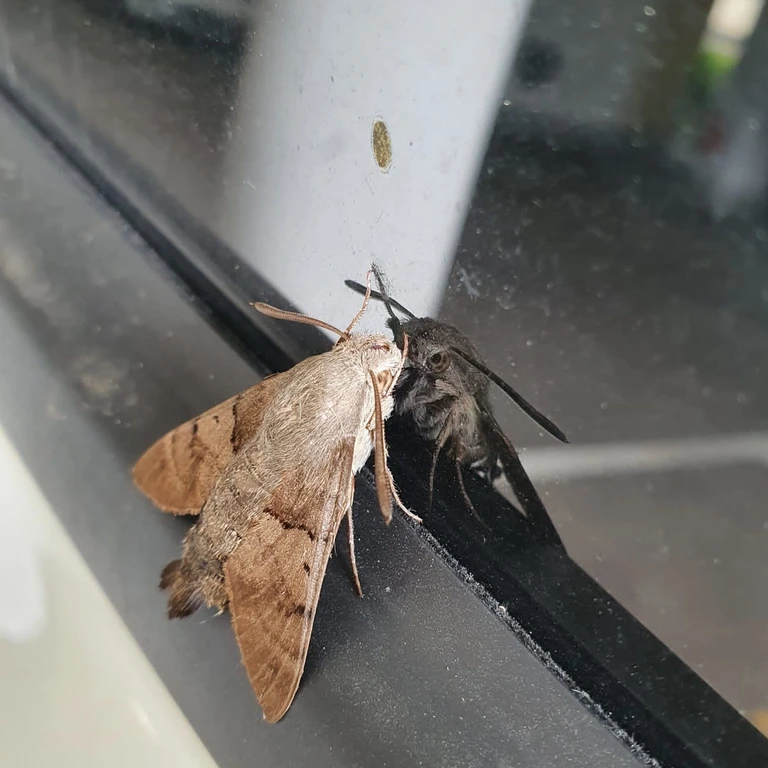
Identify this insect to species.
Macroglossum stellatarum
